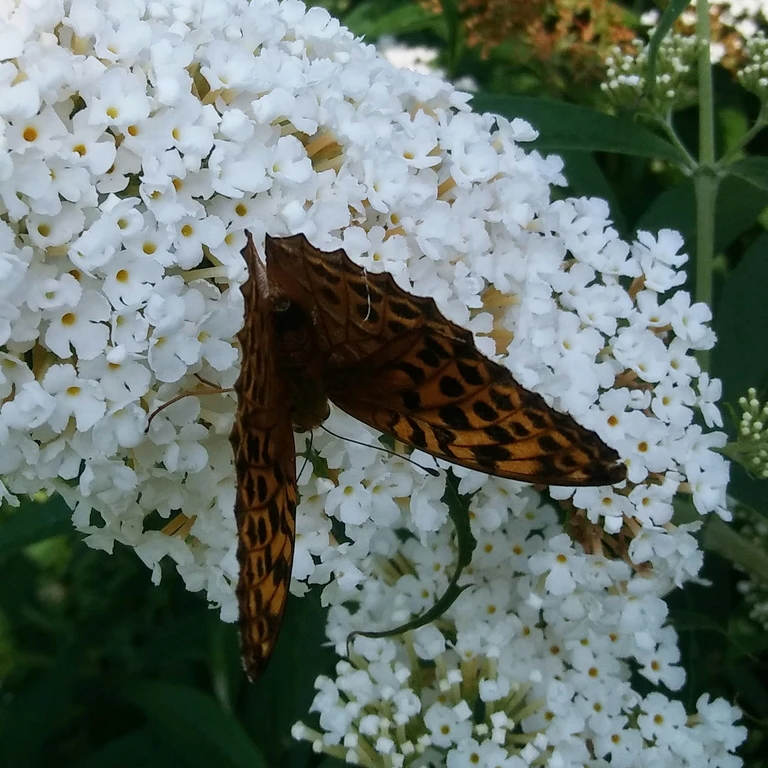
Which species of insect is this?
Argynnis paphia
